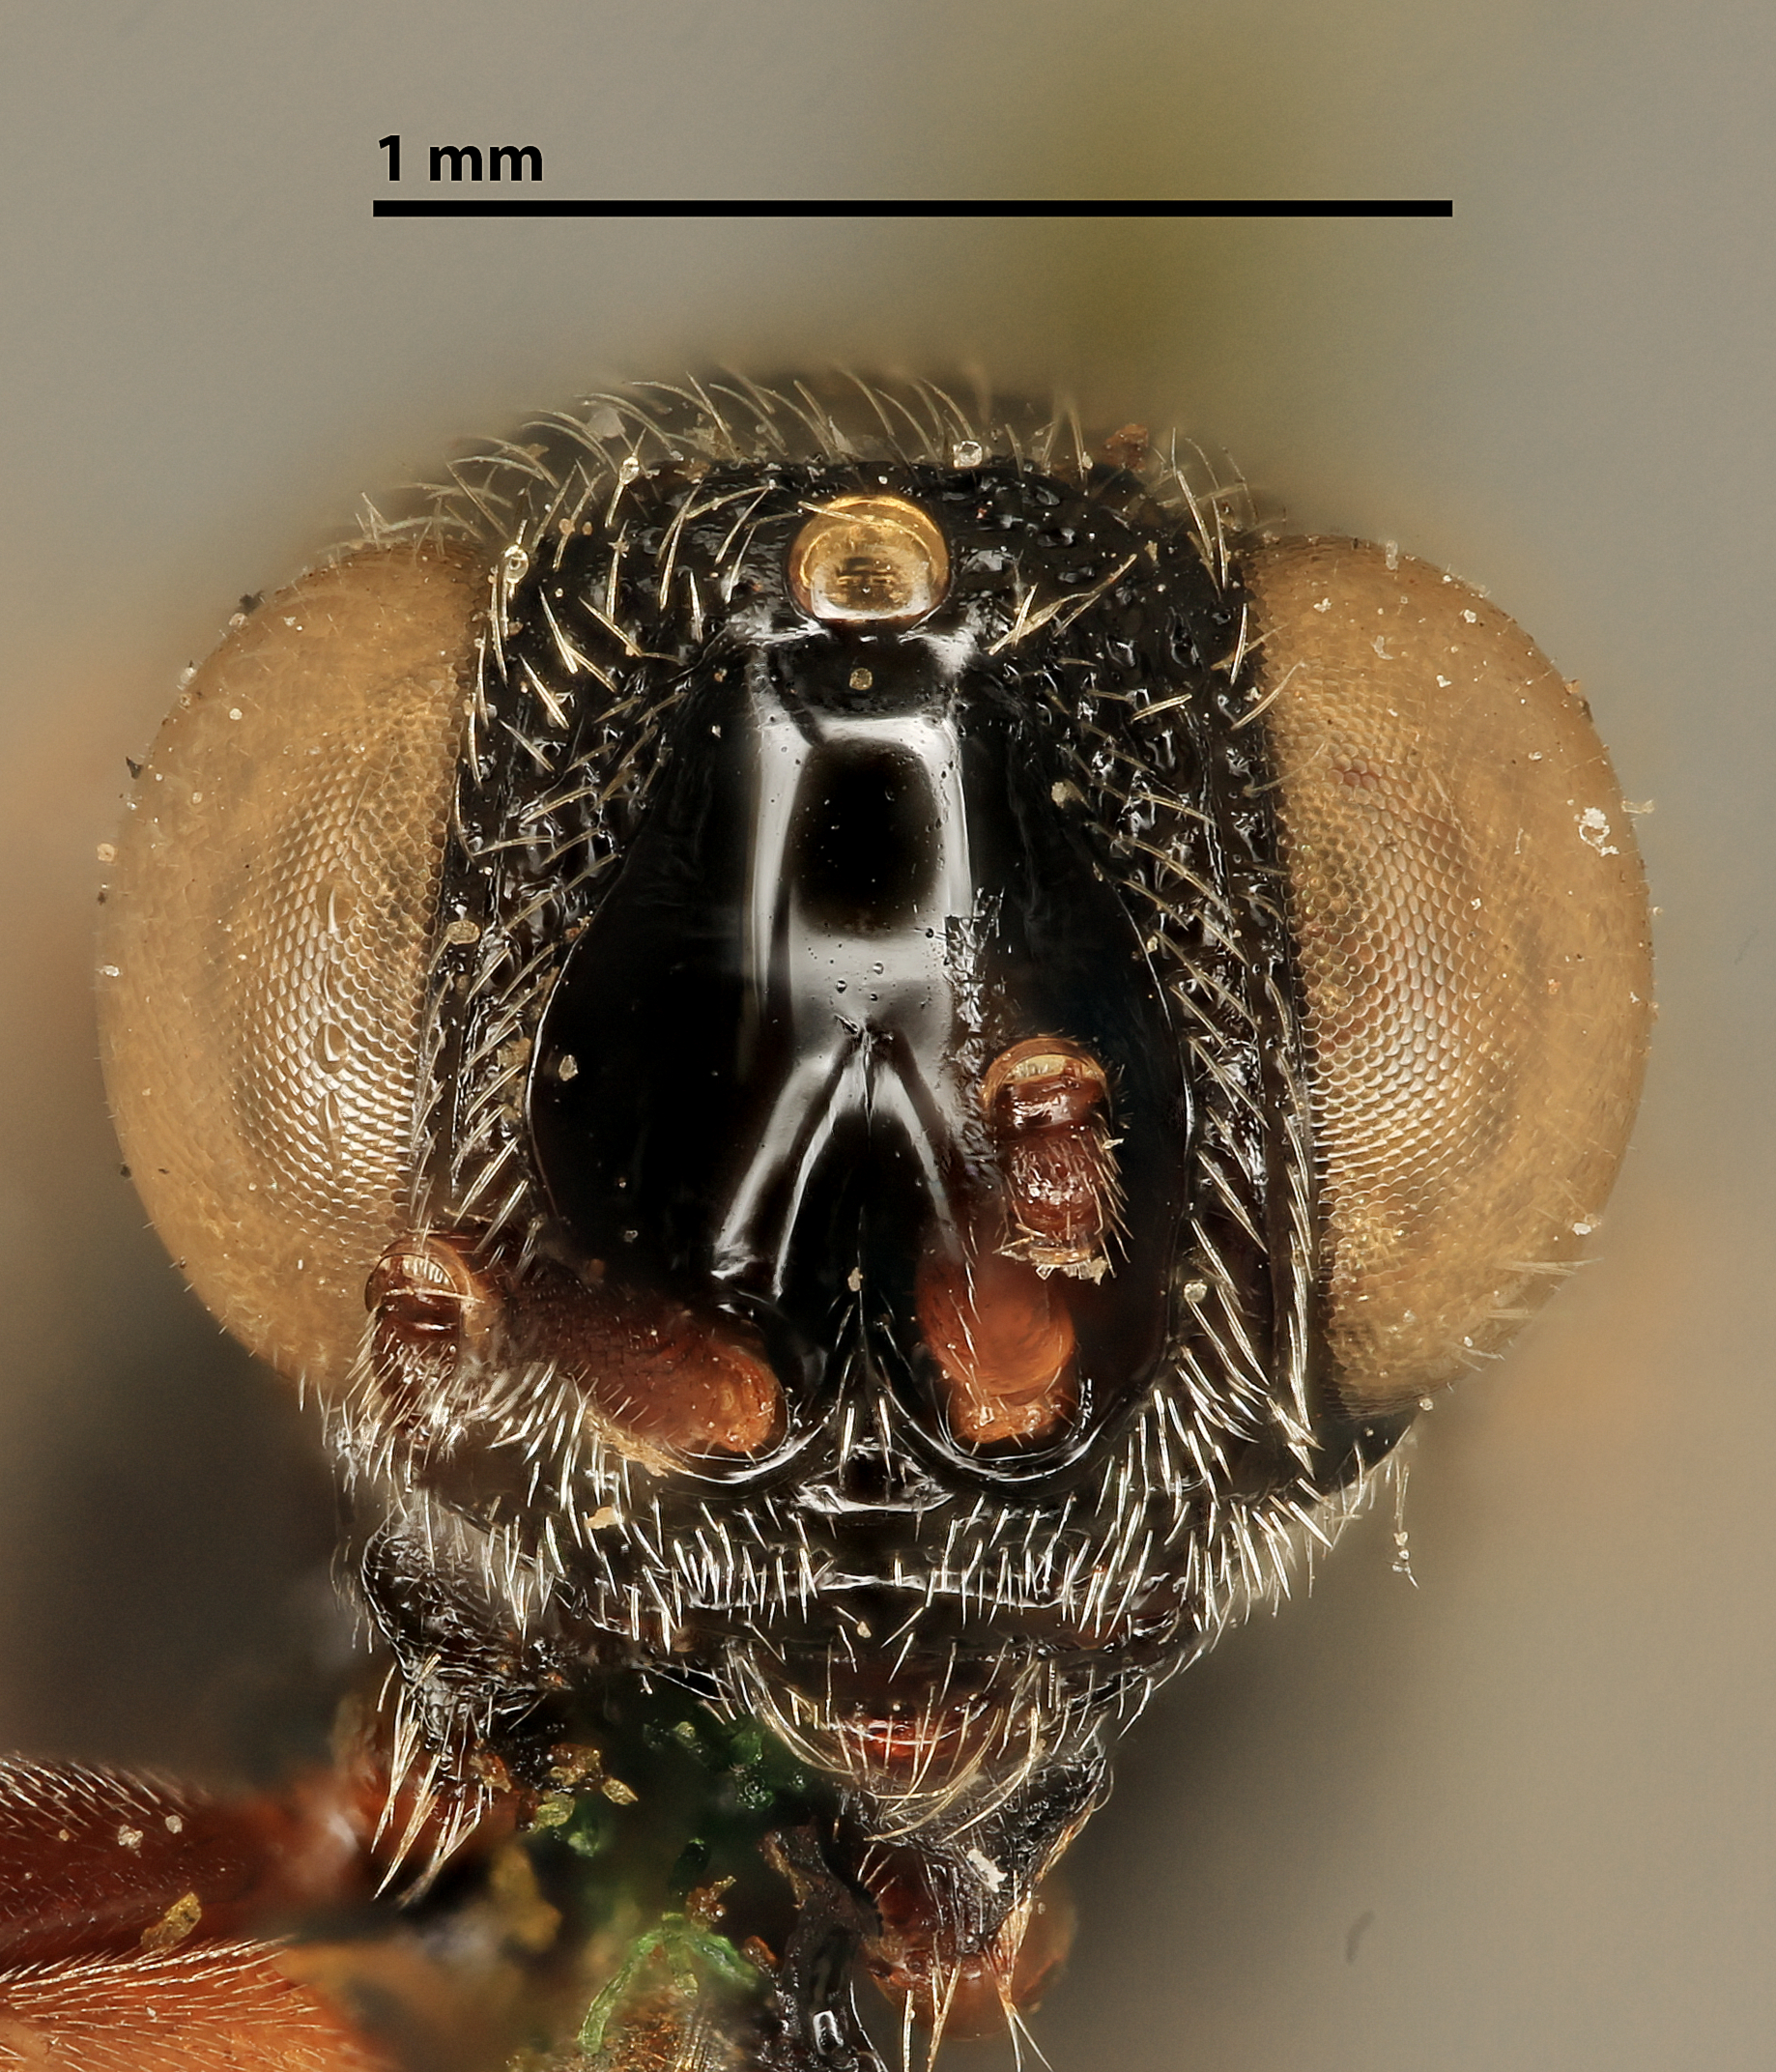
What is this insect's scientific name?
Chalcis pedalis
